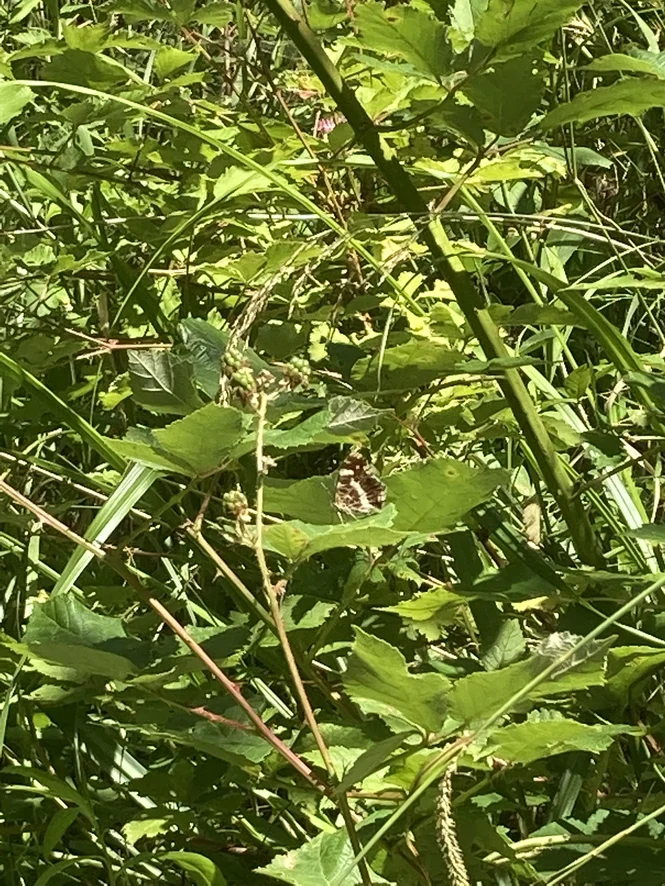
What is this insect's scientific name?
Araschnia levana
